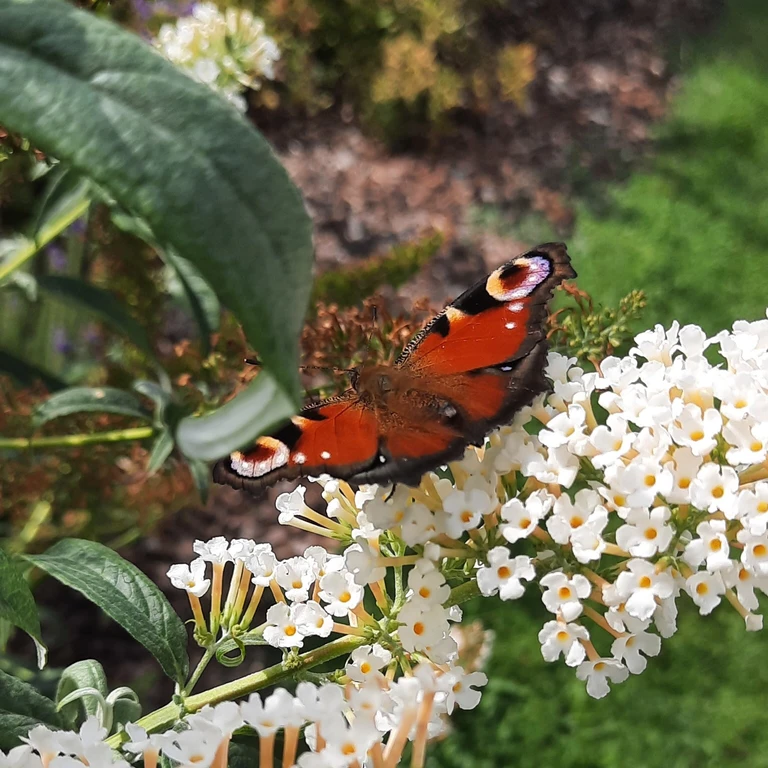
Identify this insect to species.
Aglais io
